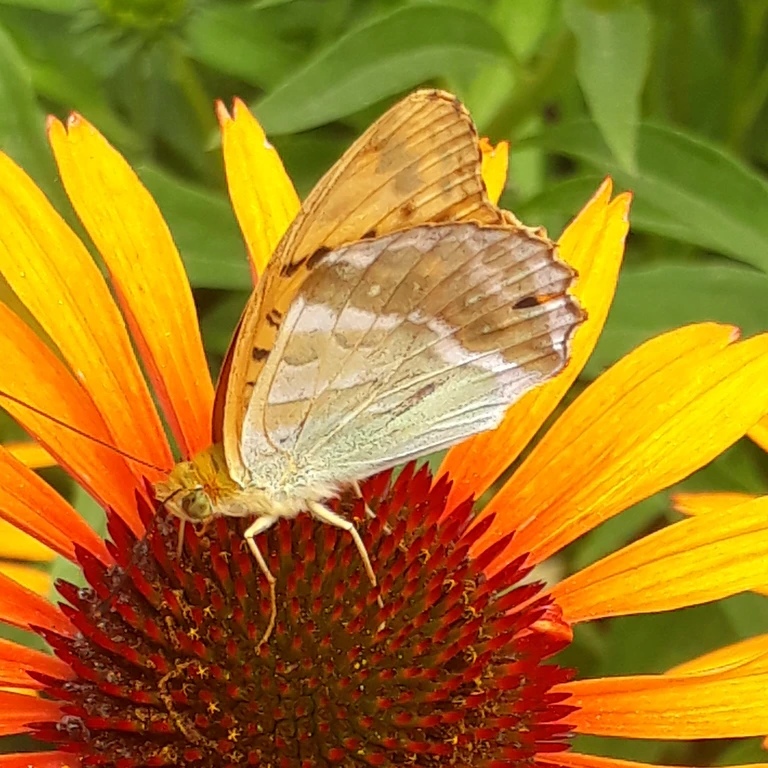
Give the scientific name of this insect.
Argynnis paphia
